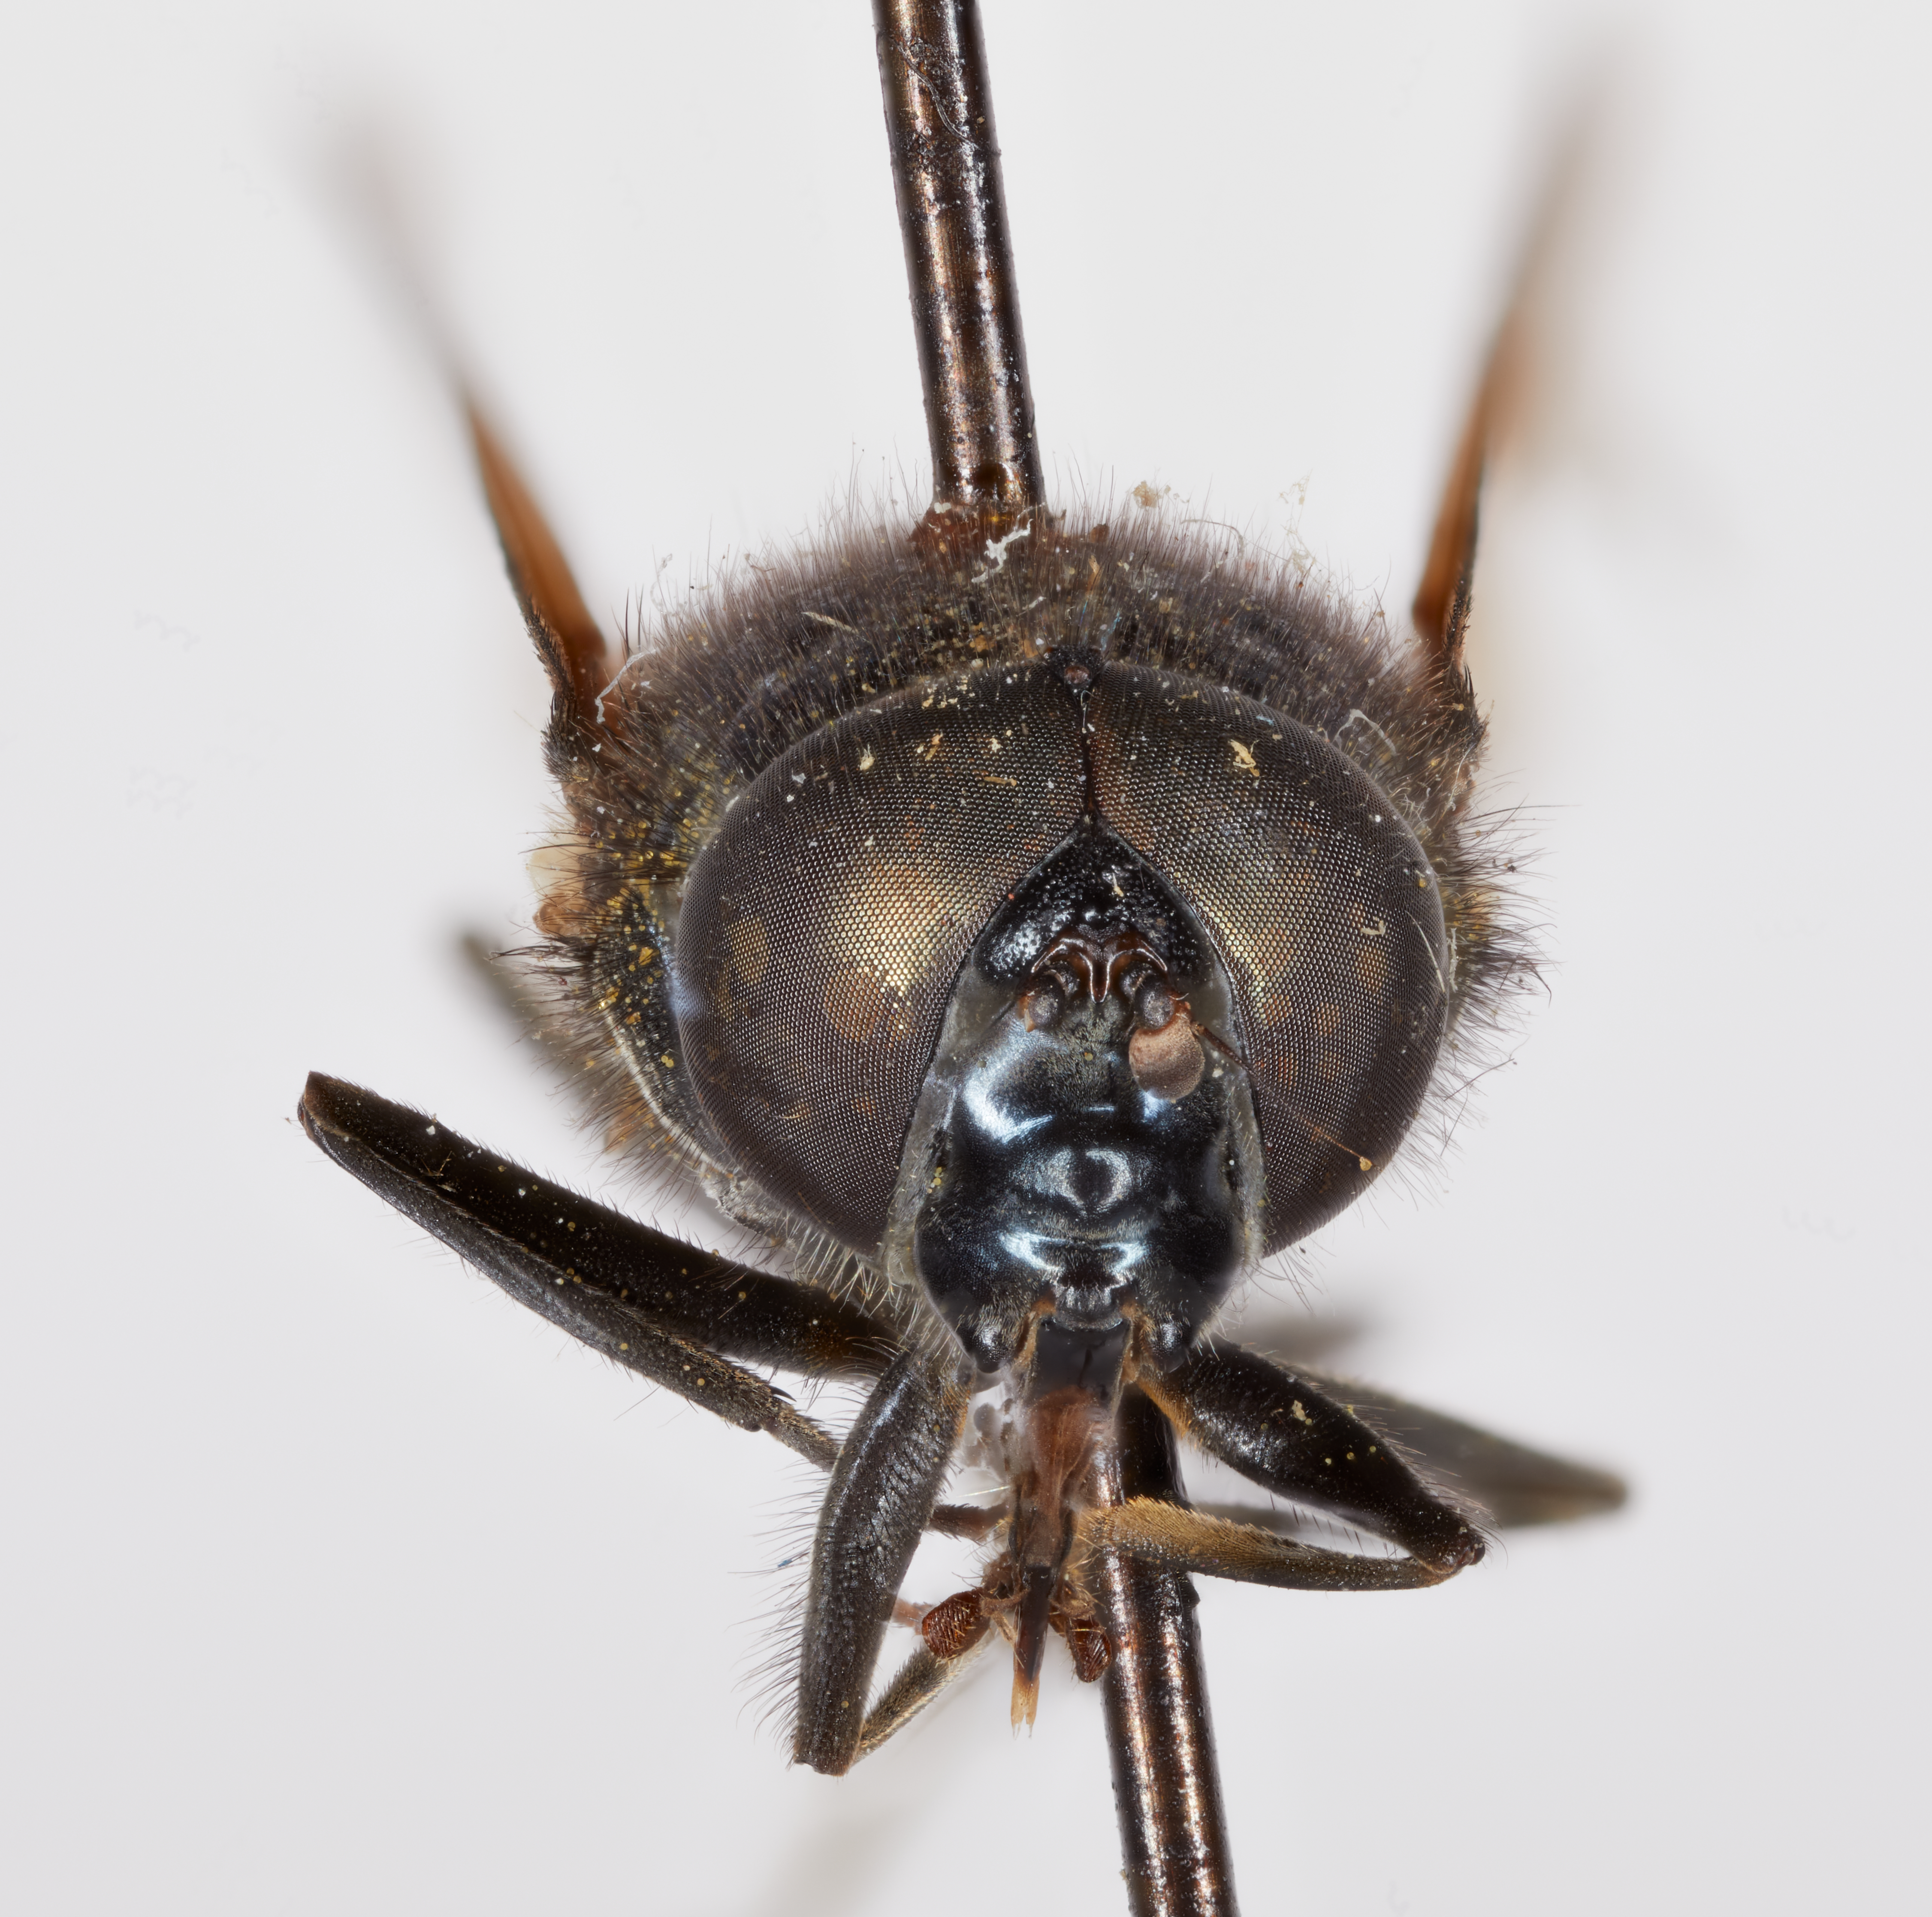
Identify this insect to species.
Chilosia hiawatha
